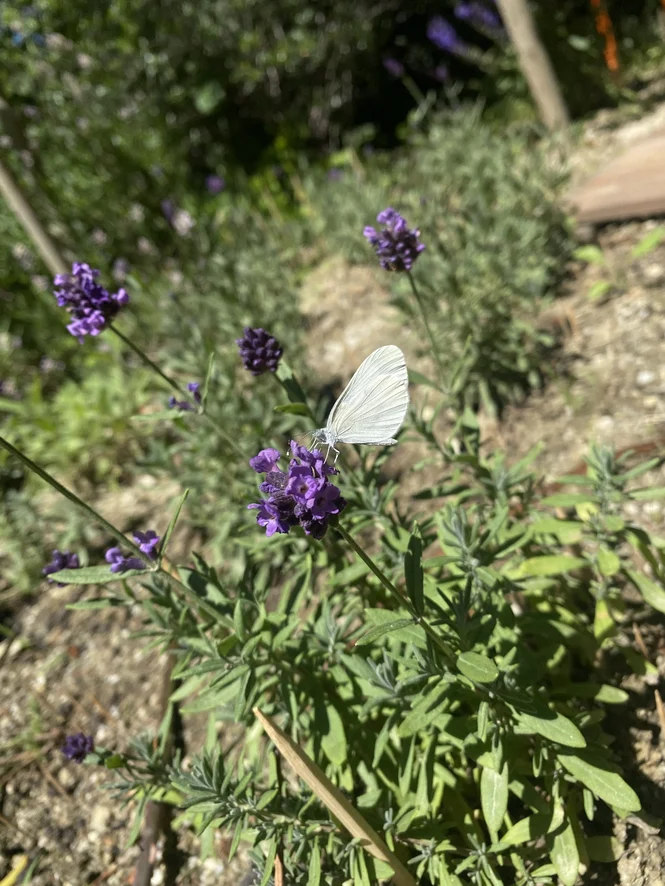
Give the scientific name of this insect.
Leptidea sinapis/juvernica
